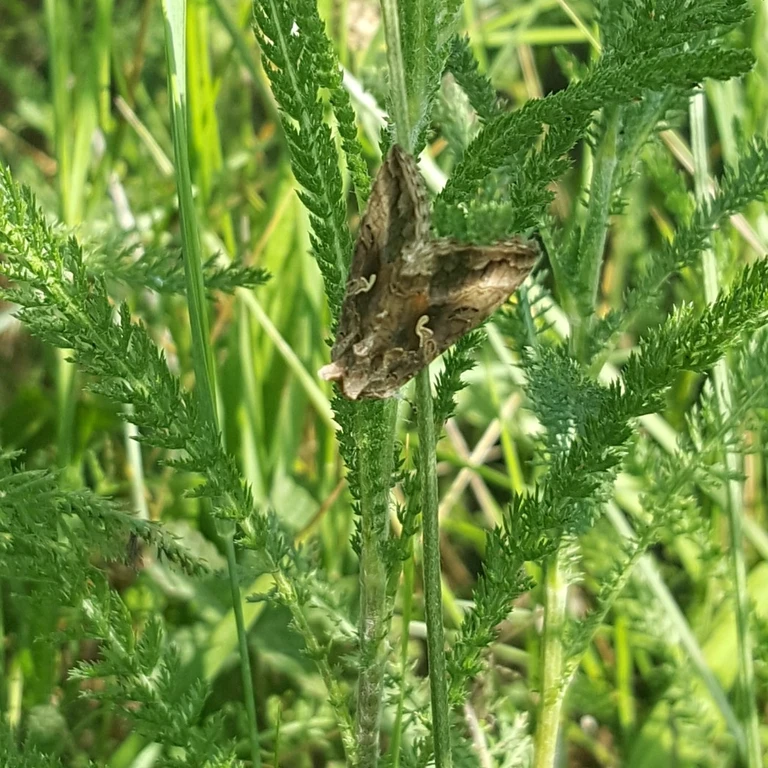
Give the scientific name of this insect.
Autographa gamma
